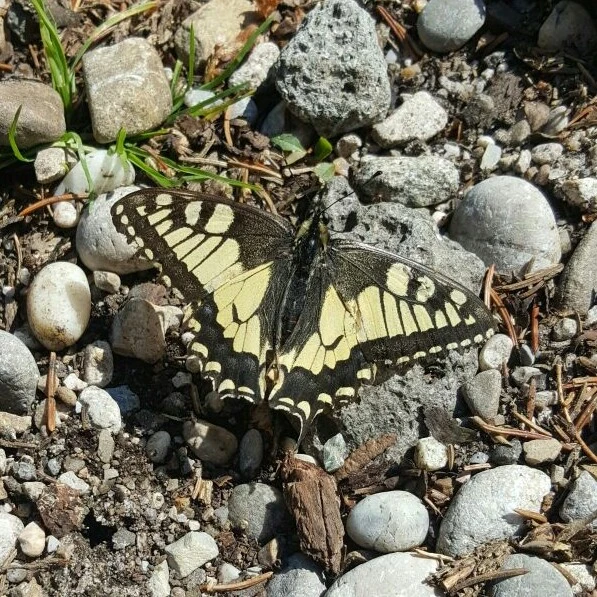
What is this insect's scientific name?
Papilio machaon
